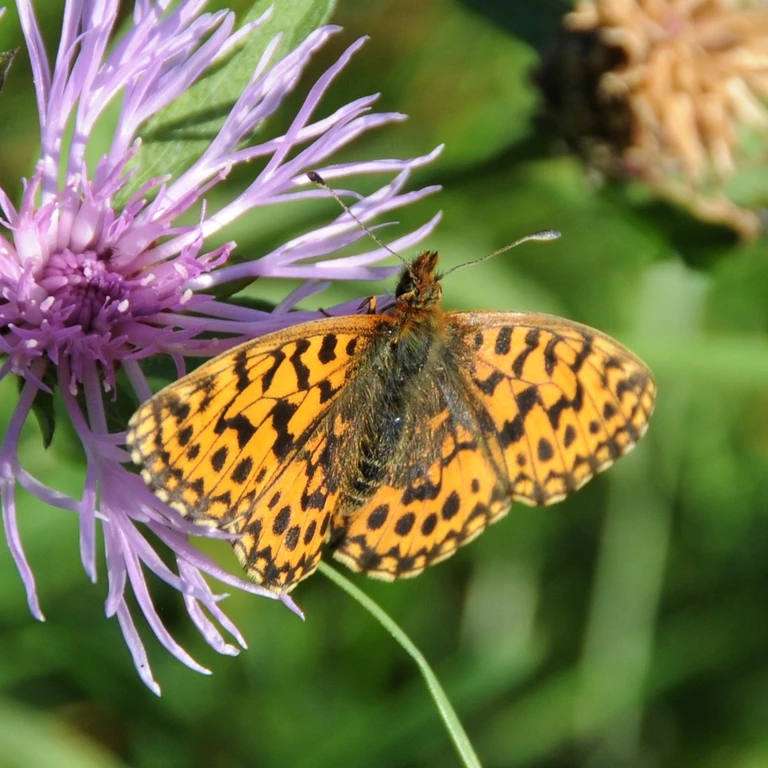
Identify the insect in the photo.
Boloria dia
